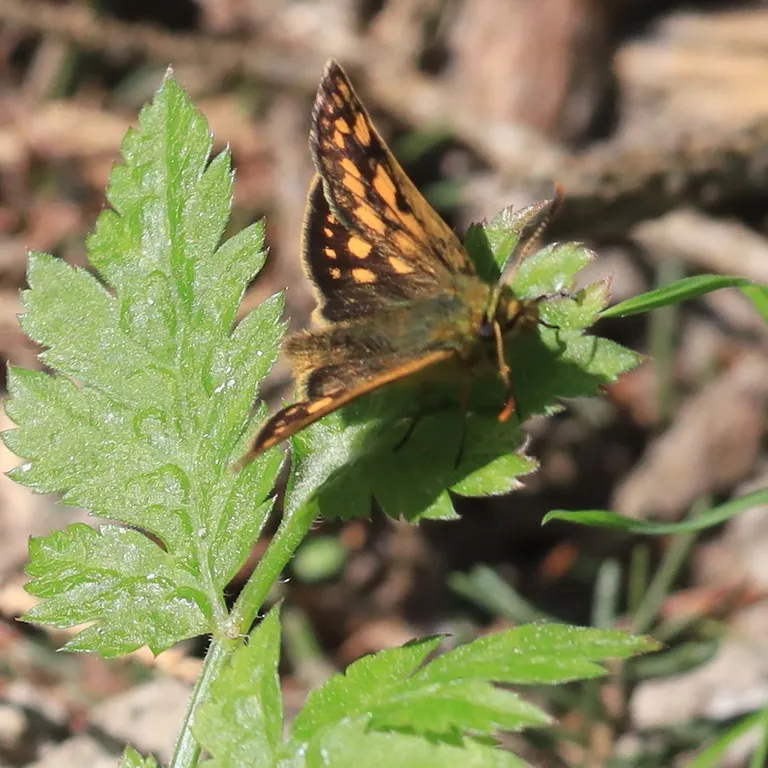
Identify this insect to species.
Carterocephalus palaemon
